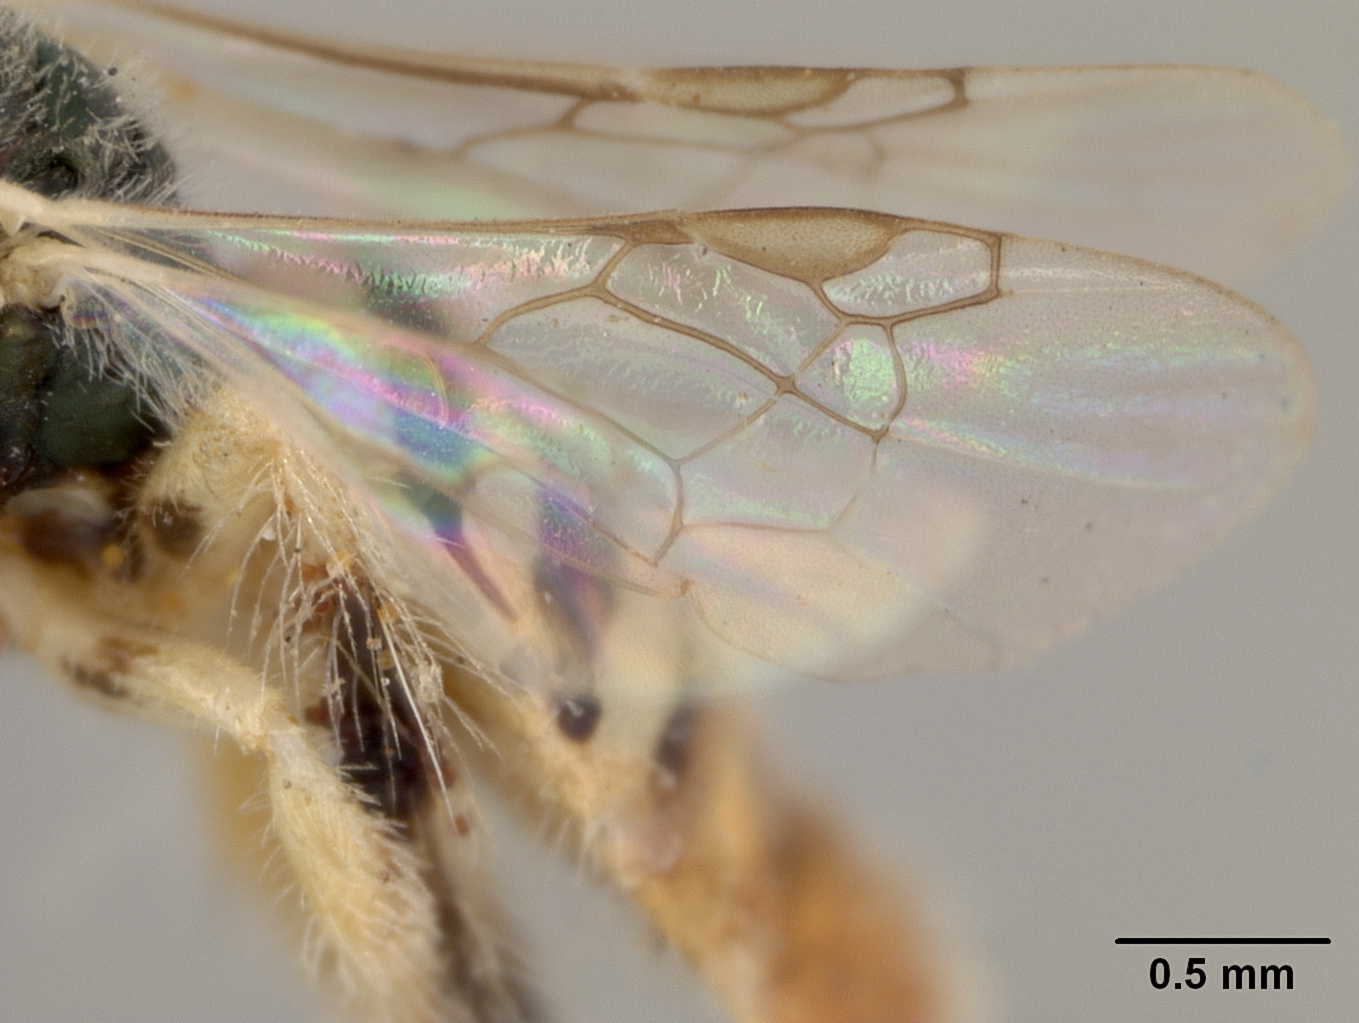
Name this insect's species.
Perdita crotonis
